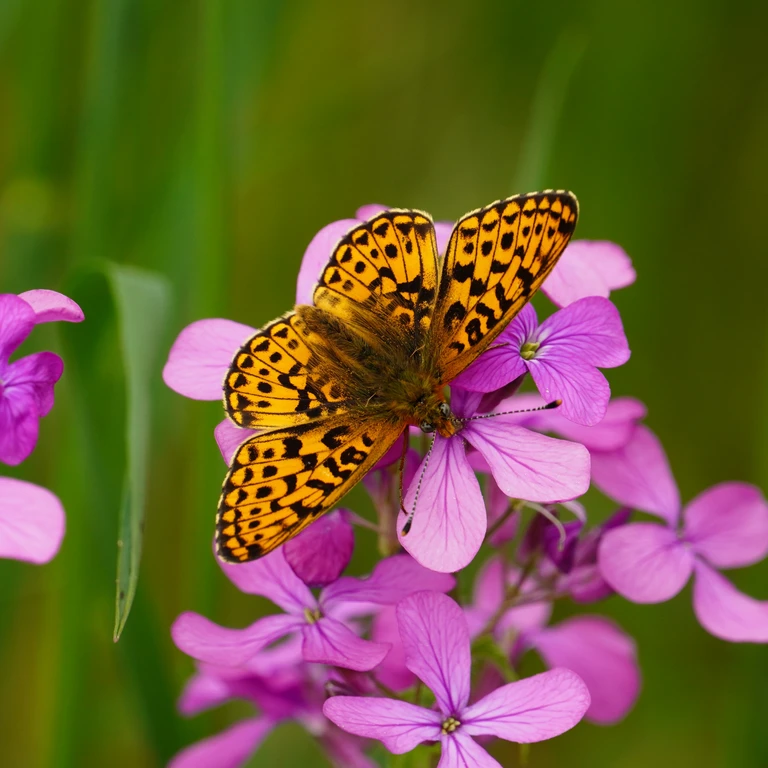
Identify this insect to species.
Boloria euphrosyne (also Clossiana euphrosyne)
